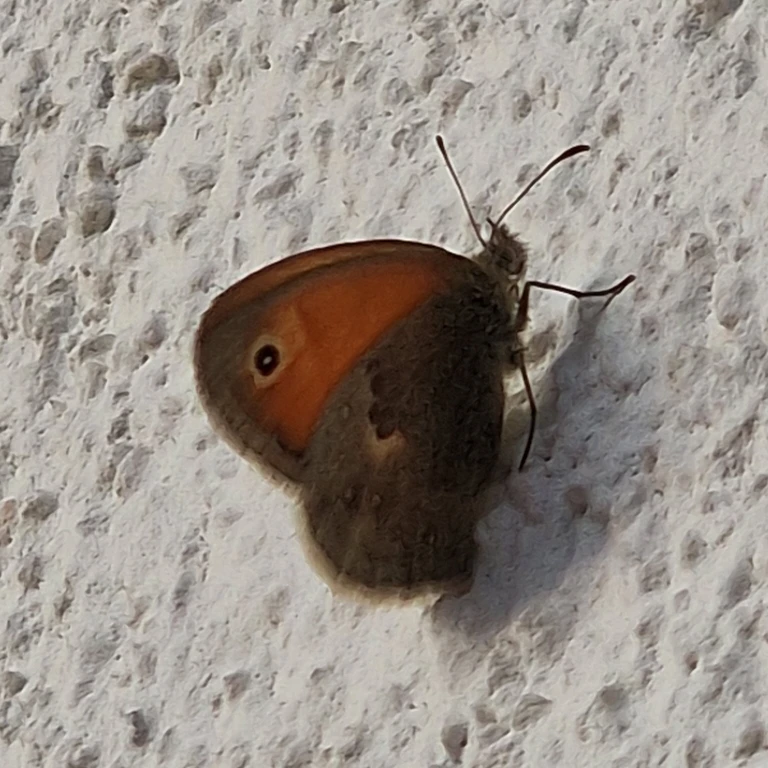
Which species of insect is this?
Coenonympha pamphilus
